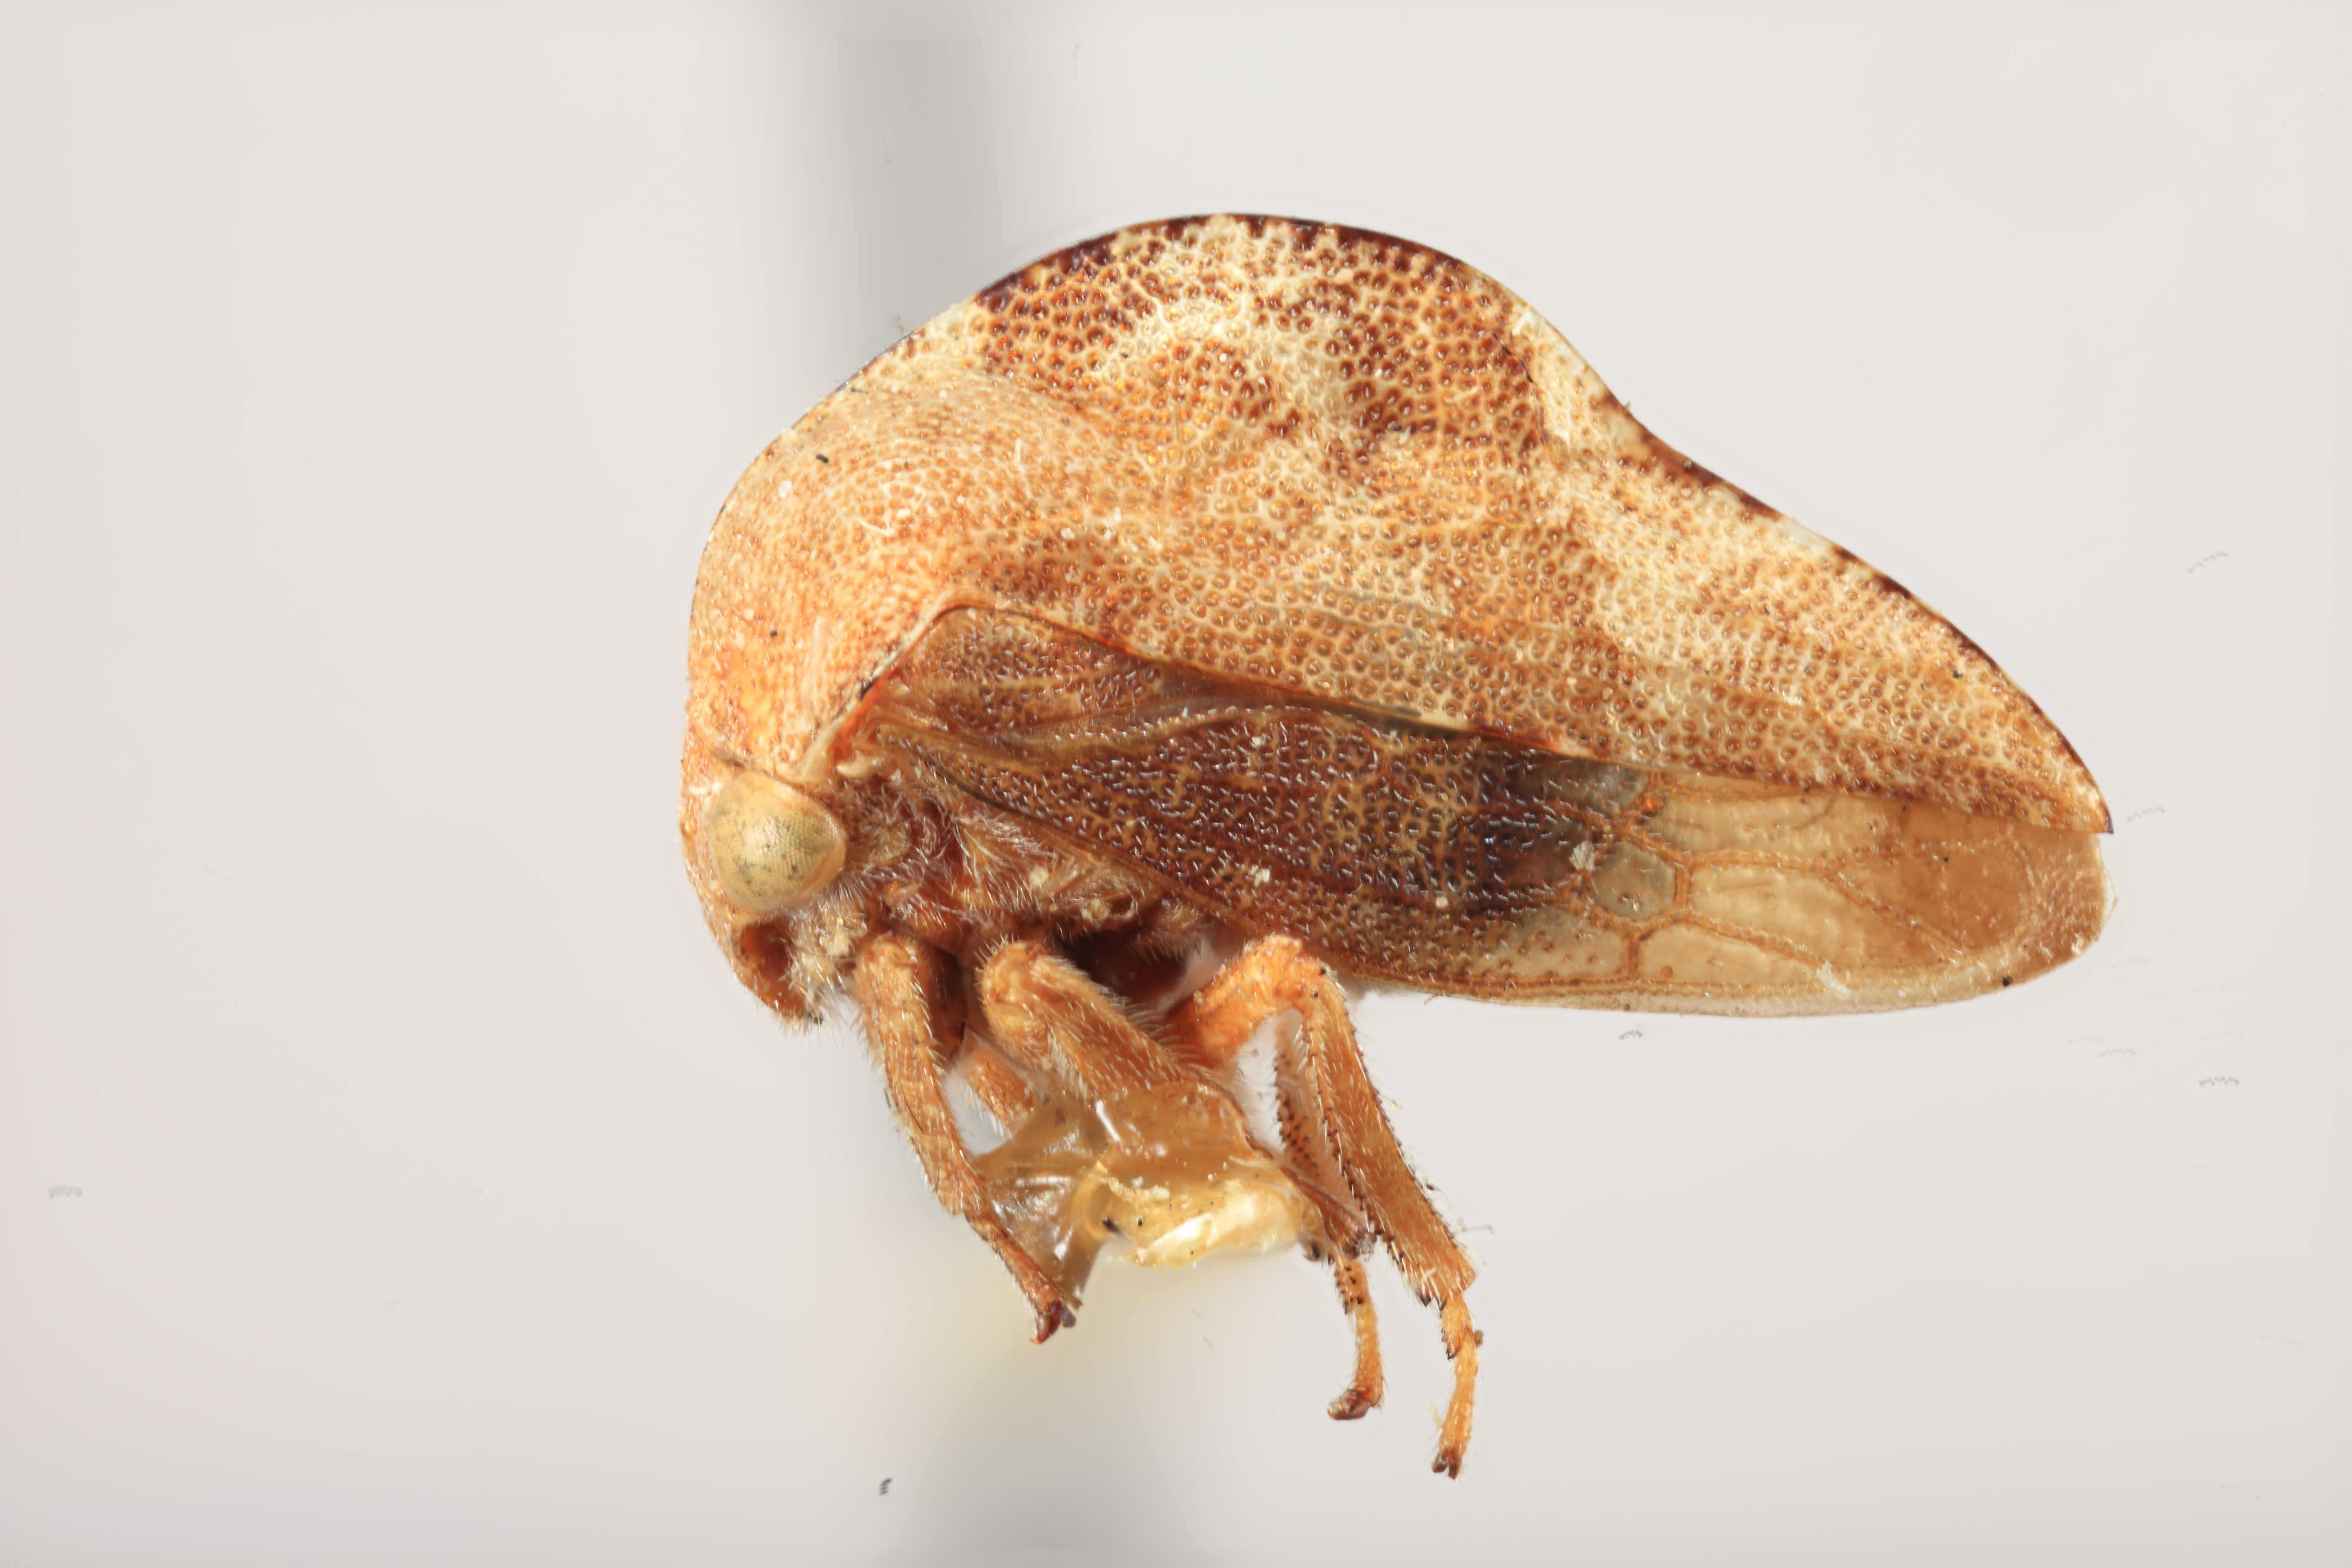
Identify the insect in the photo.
Telamona brevis
